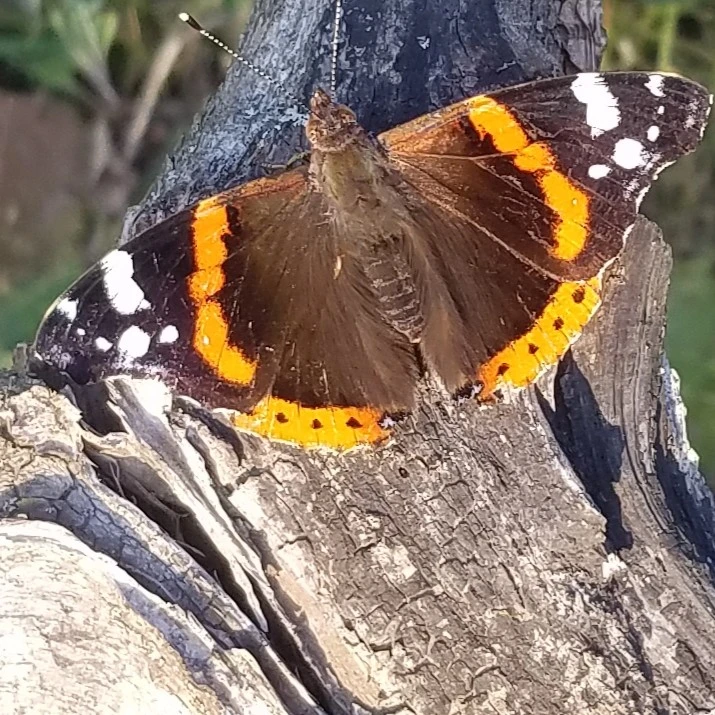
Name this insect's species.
Vanessa atalanta
